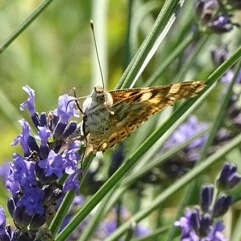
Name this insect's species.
Vanessa cardui
